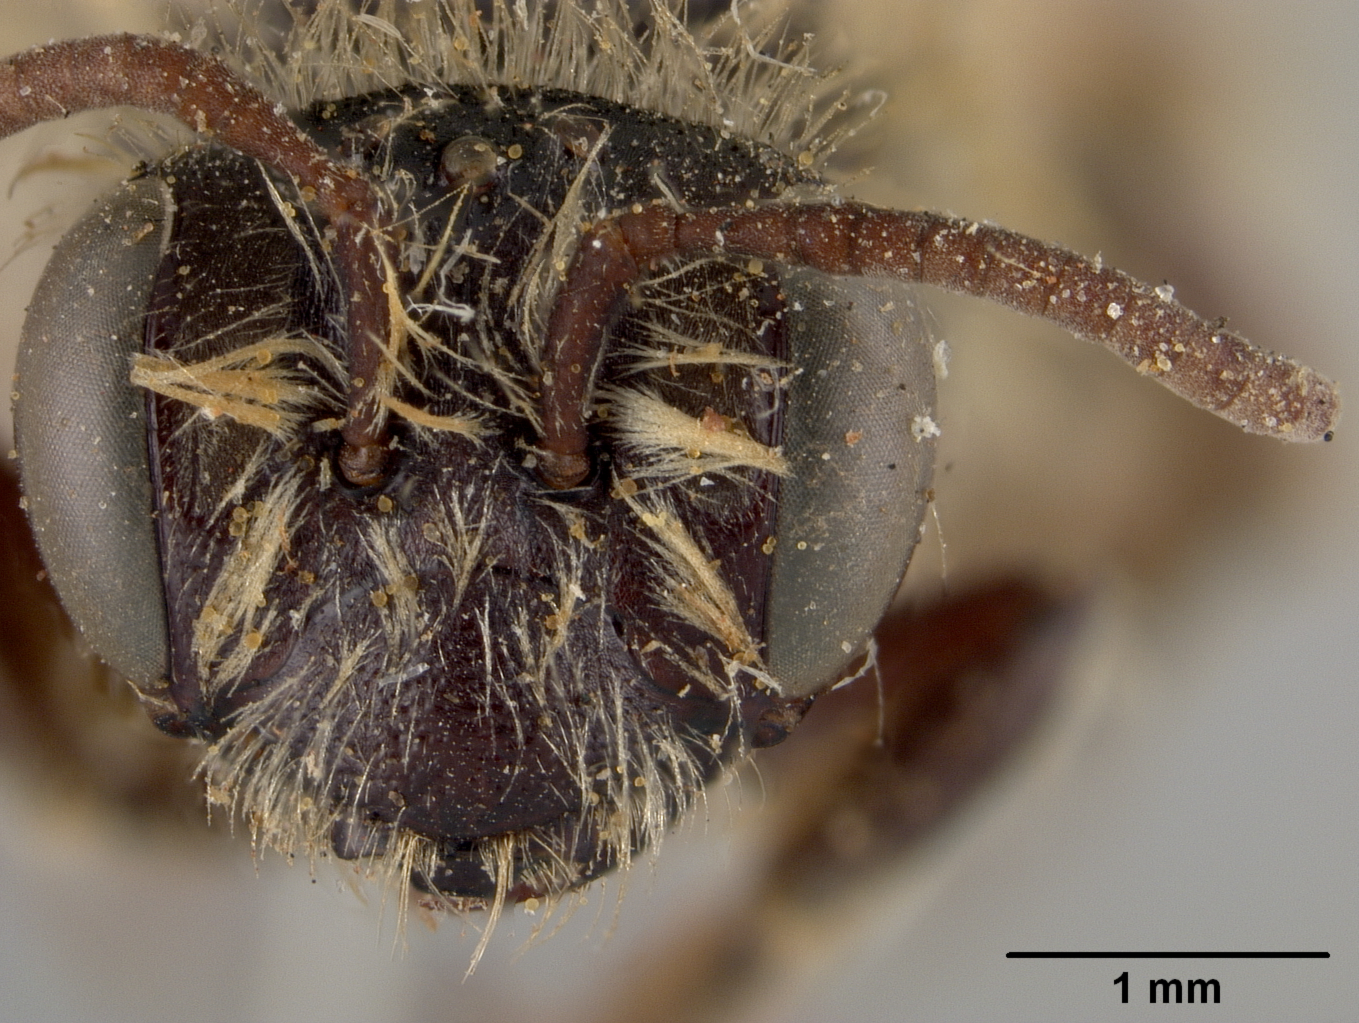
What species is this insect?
Andrena apacheorum
